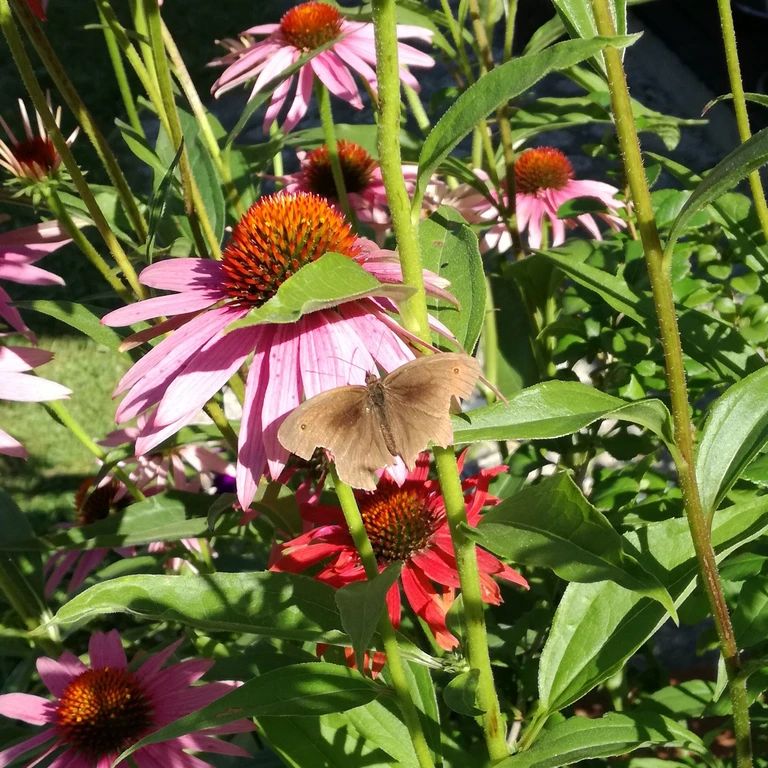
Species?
Maniola jurtina
